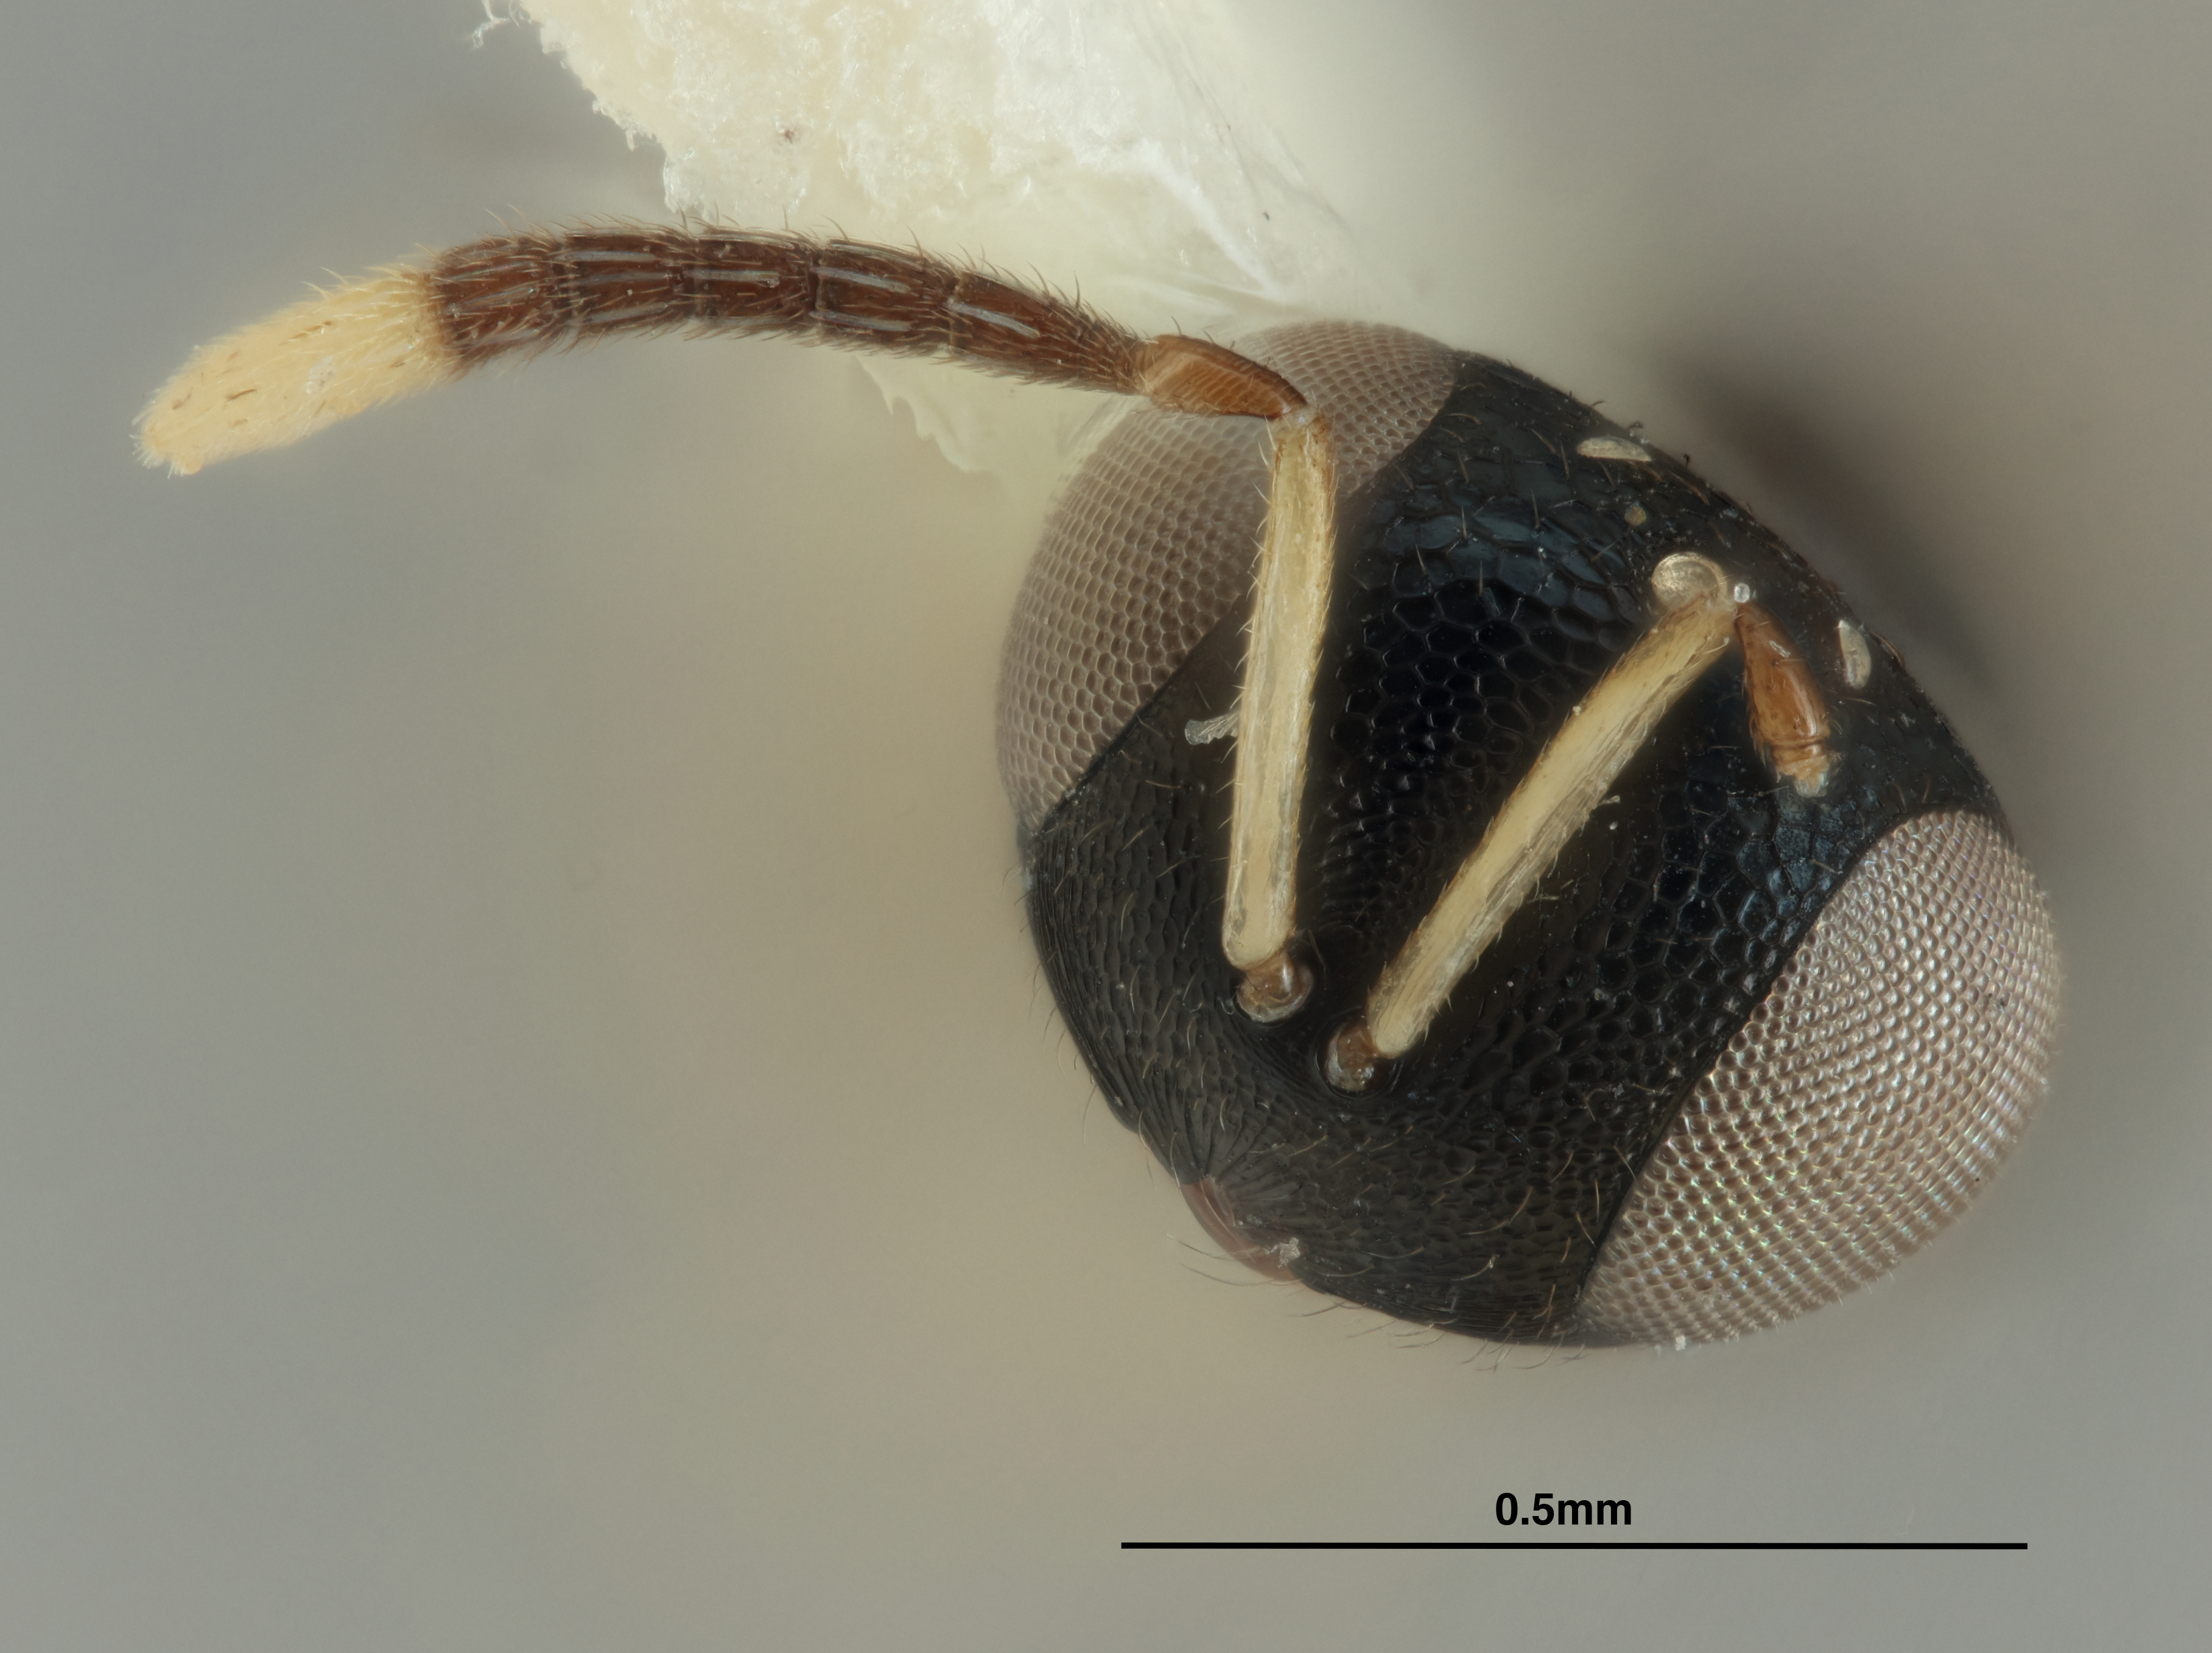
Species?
Oaxa albiclava
